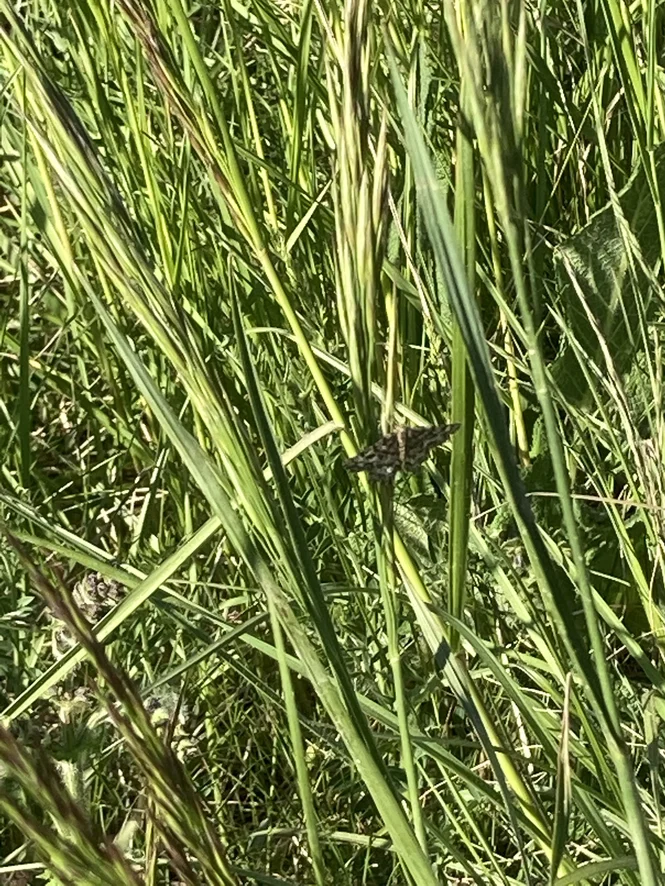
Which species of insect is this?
Ematurga atomaria
